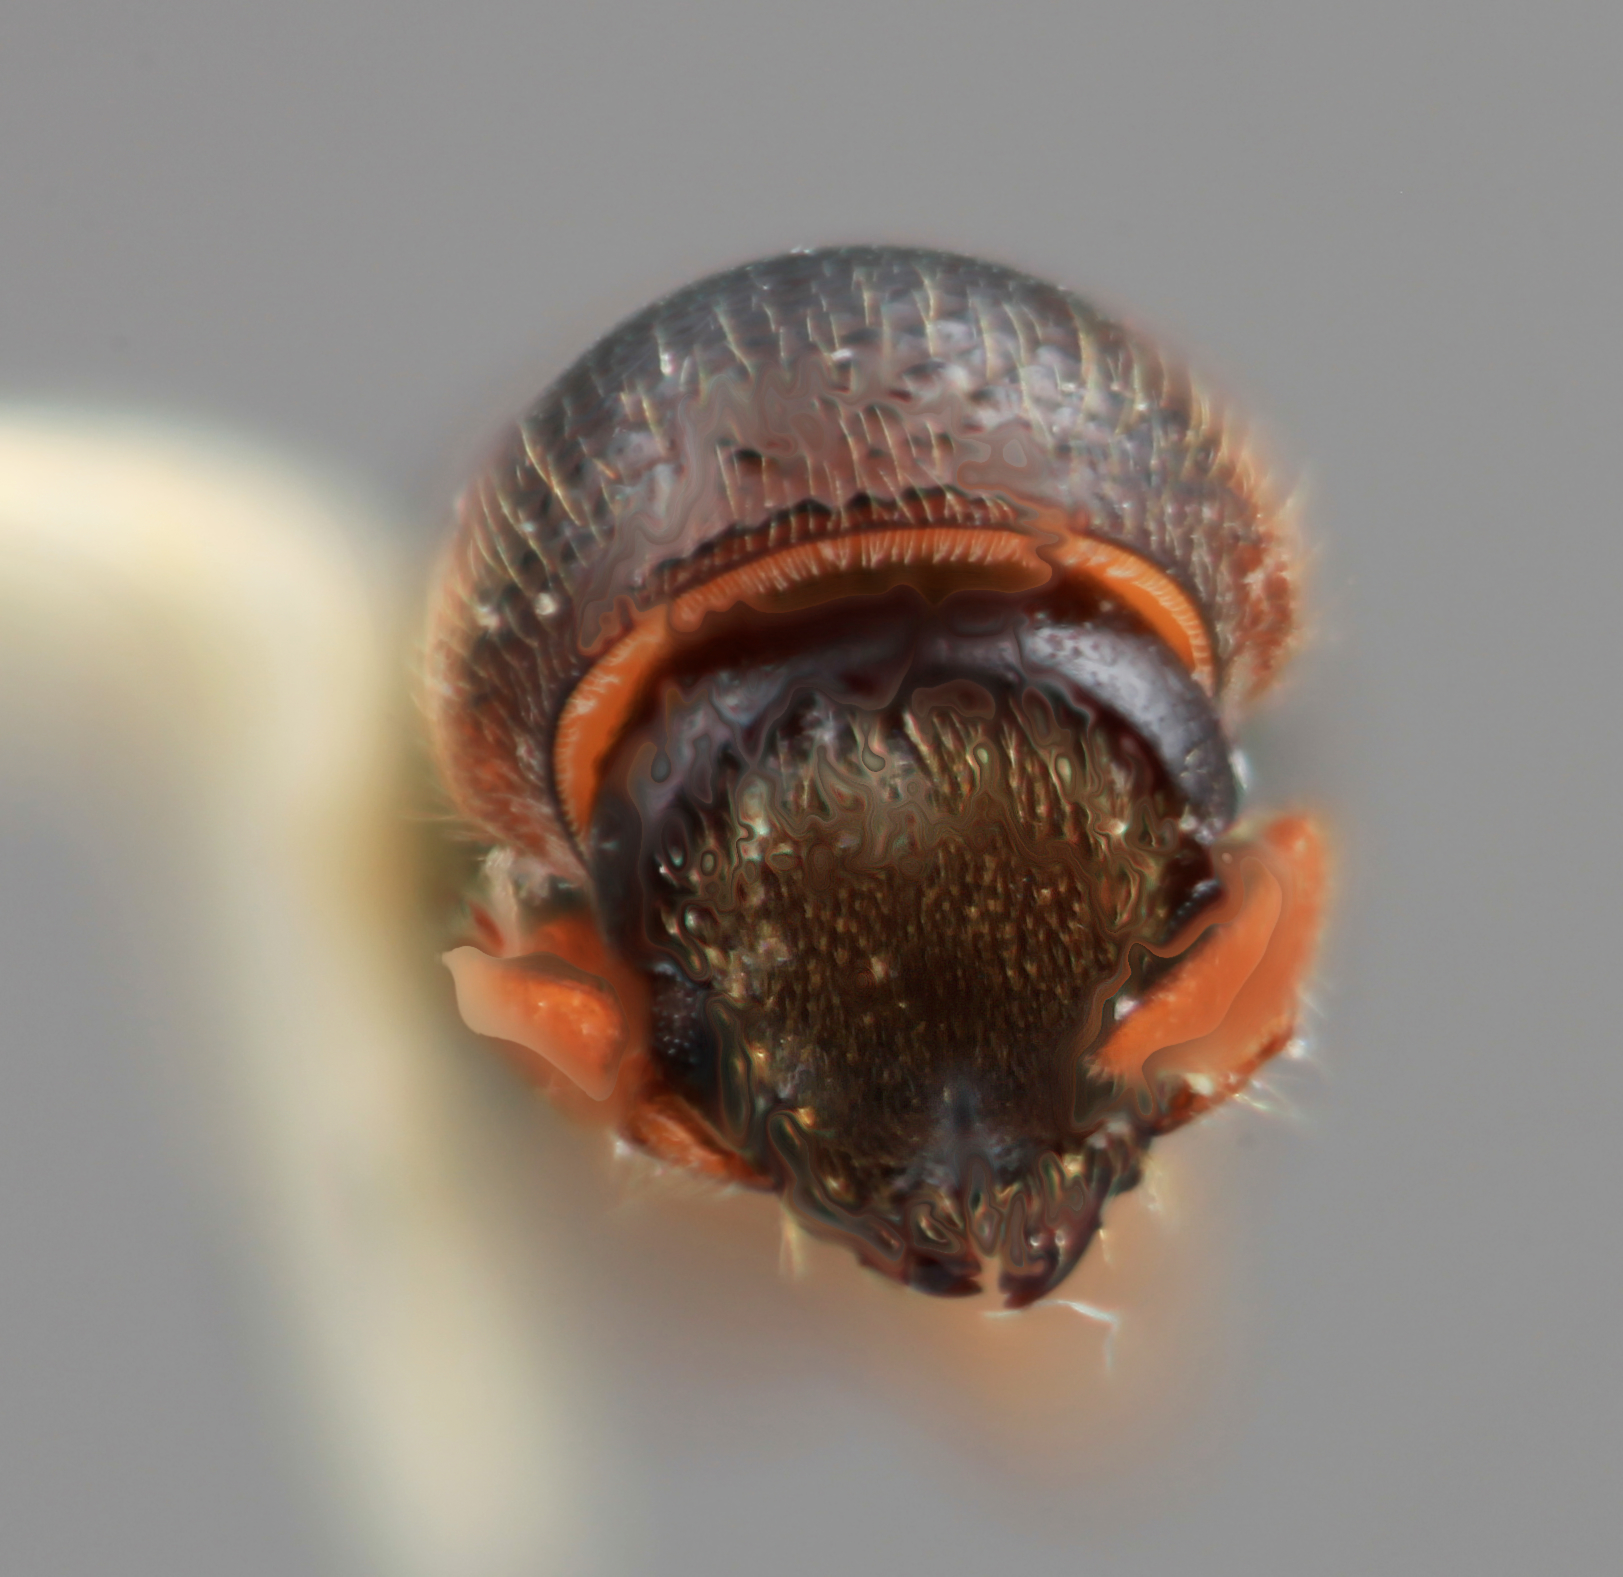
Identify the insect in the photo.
Corthylus noguerai
